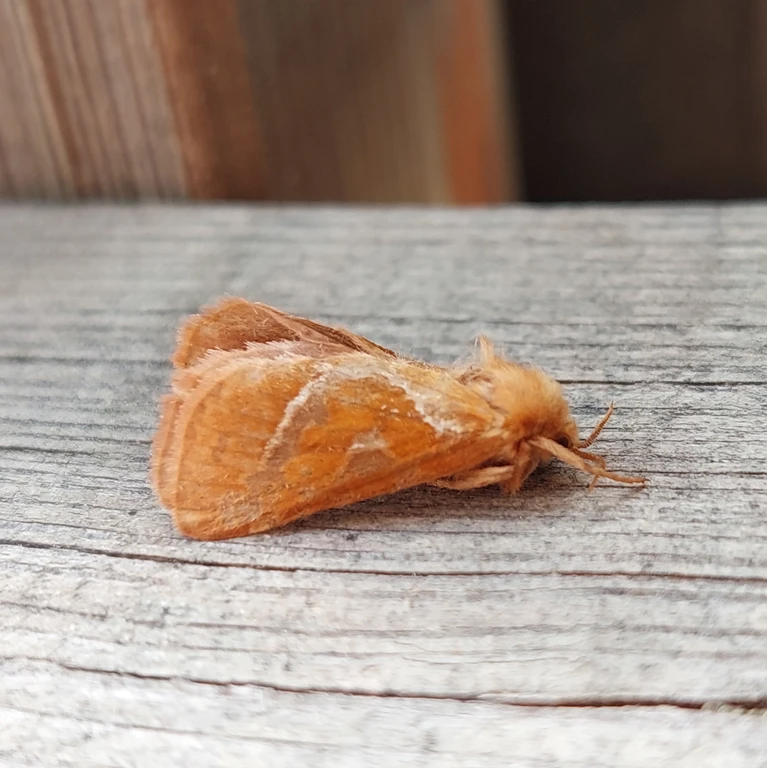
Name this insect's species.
Triodia sylvina
